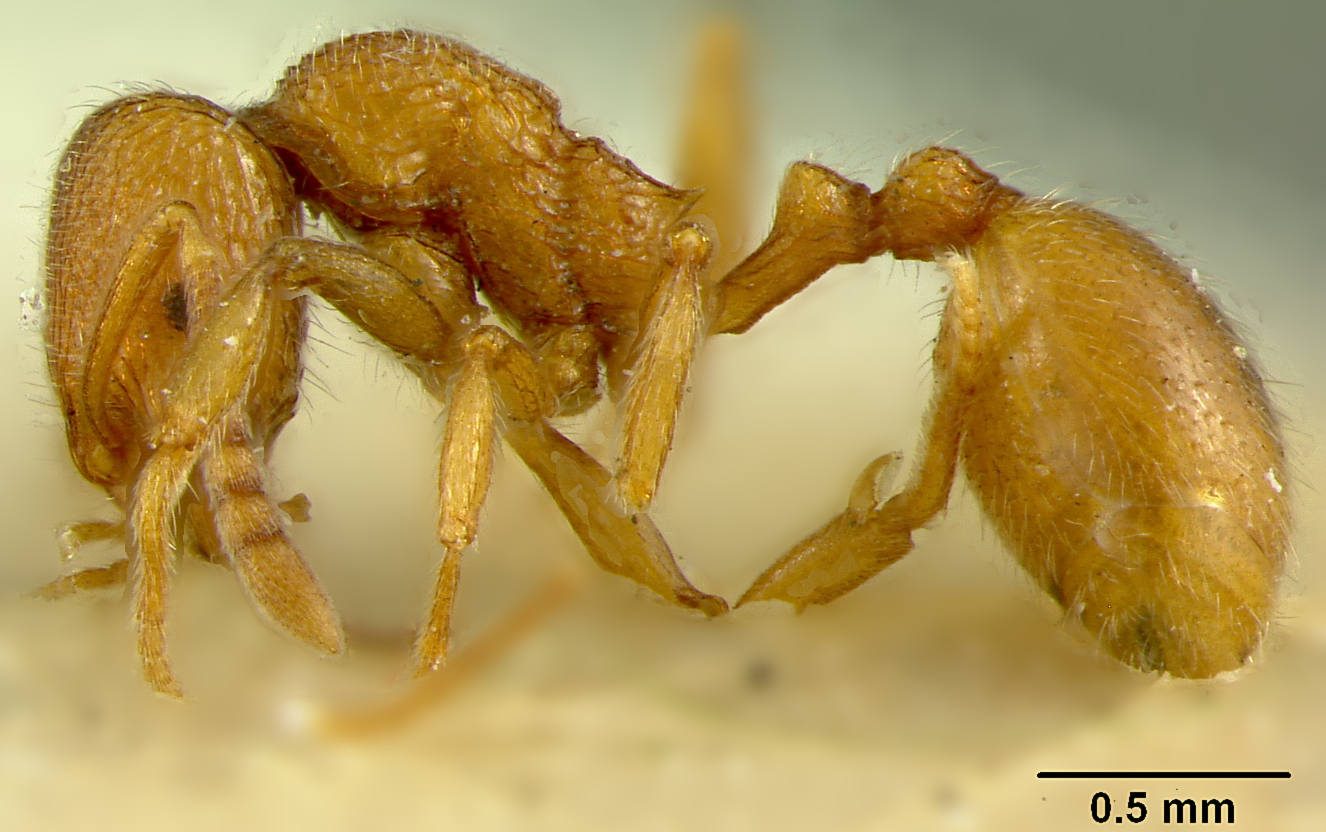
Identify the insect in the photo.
Stenamma brevicorne
